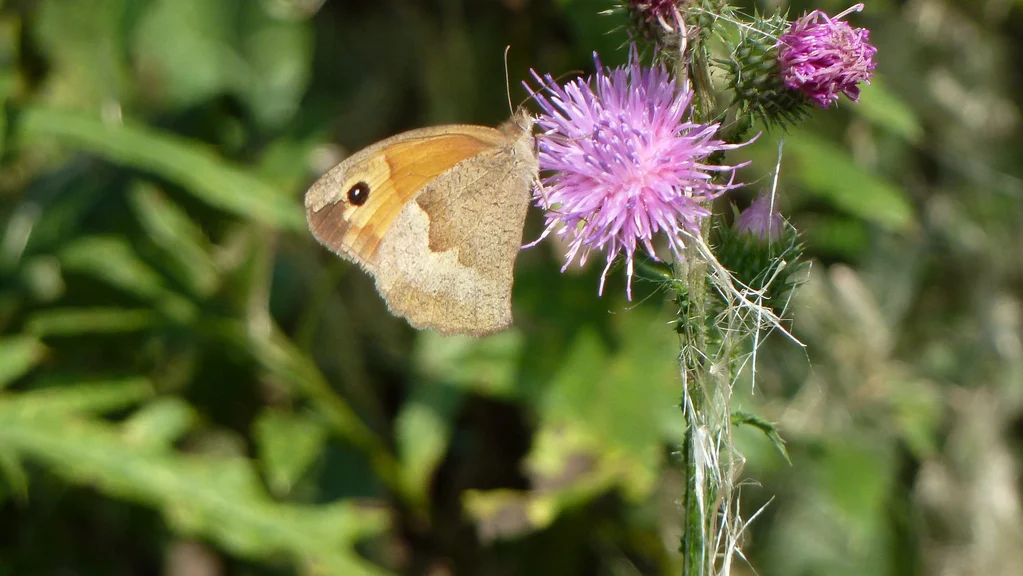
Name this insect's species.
Maniola jurtina
